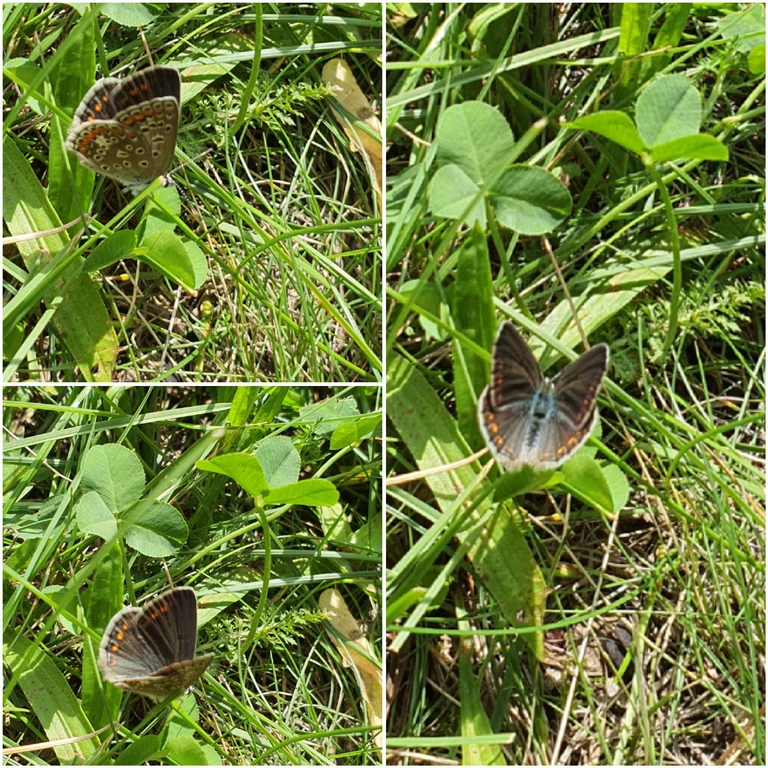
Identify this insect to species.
Polyommatus icarus
